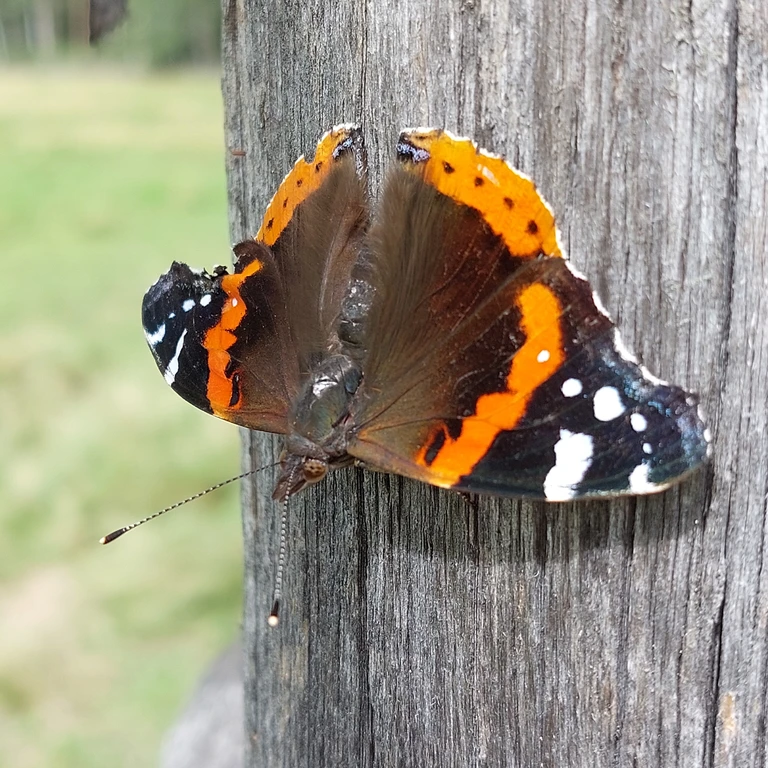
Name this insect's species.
Vanessa atalanta
